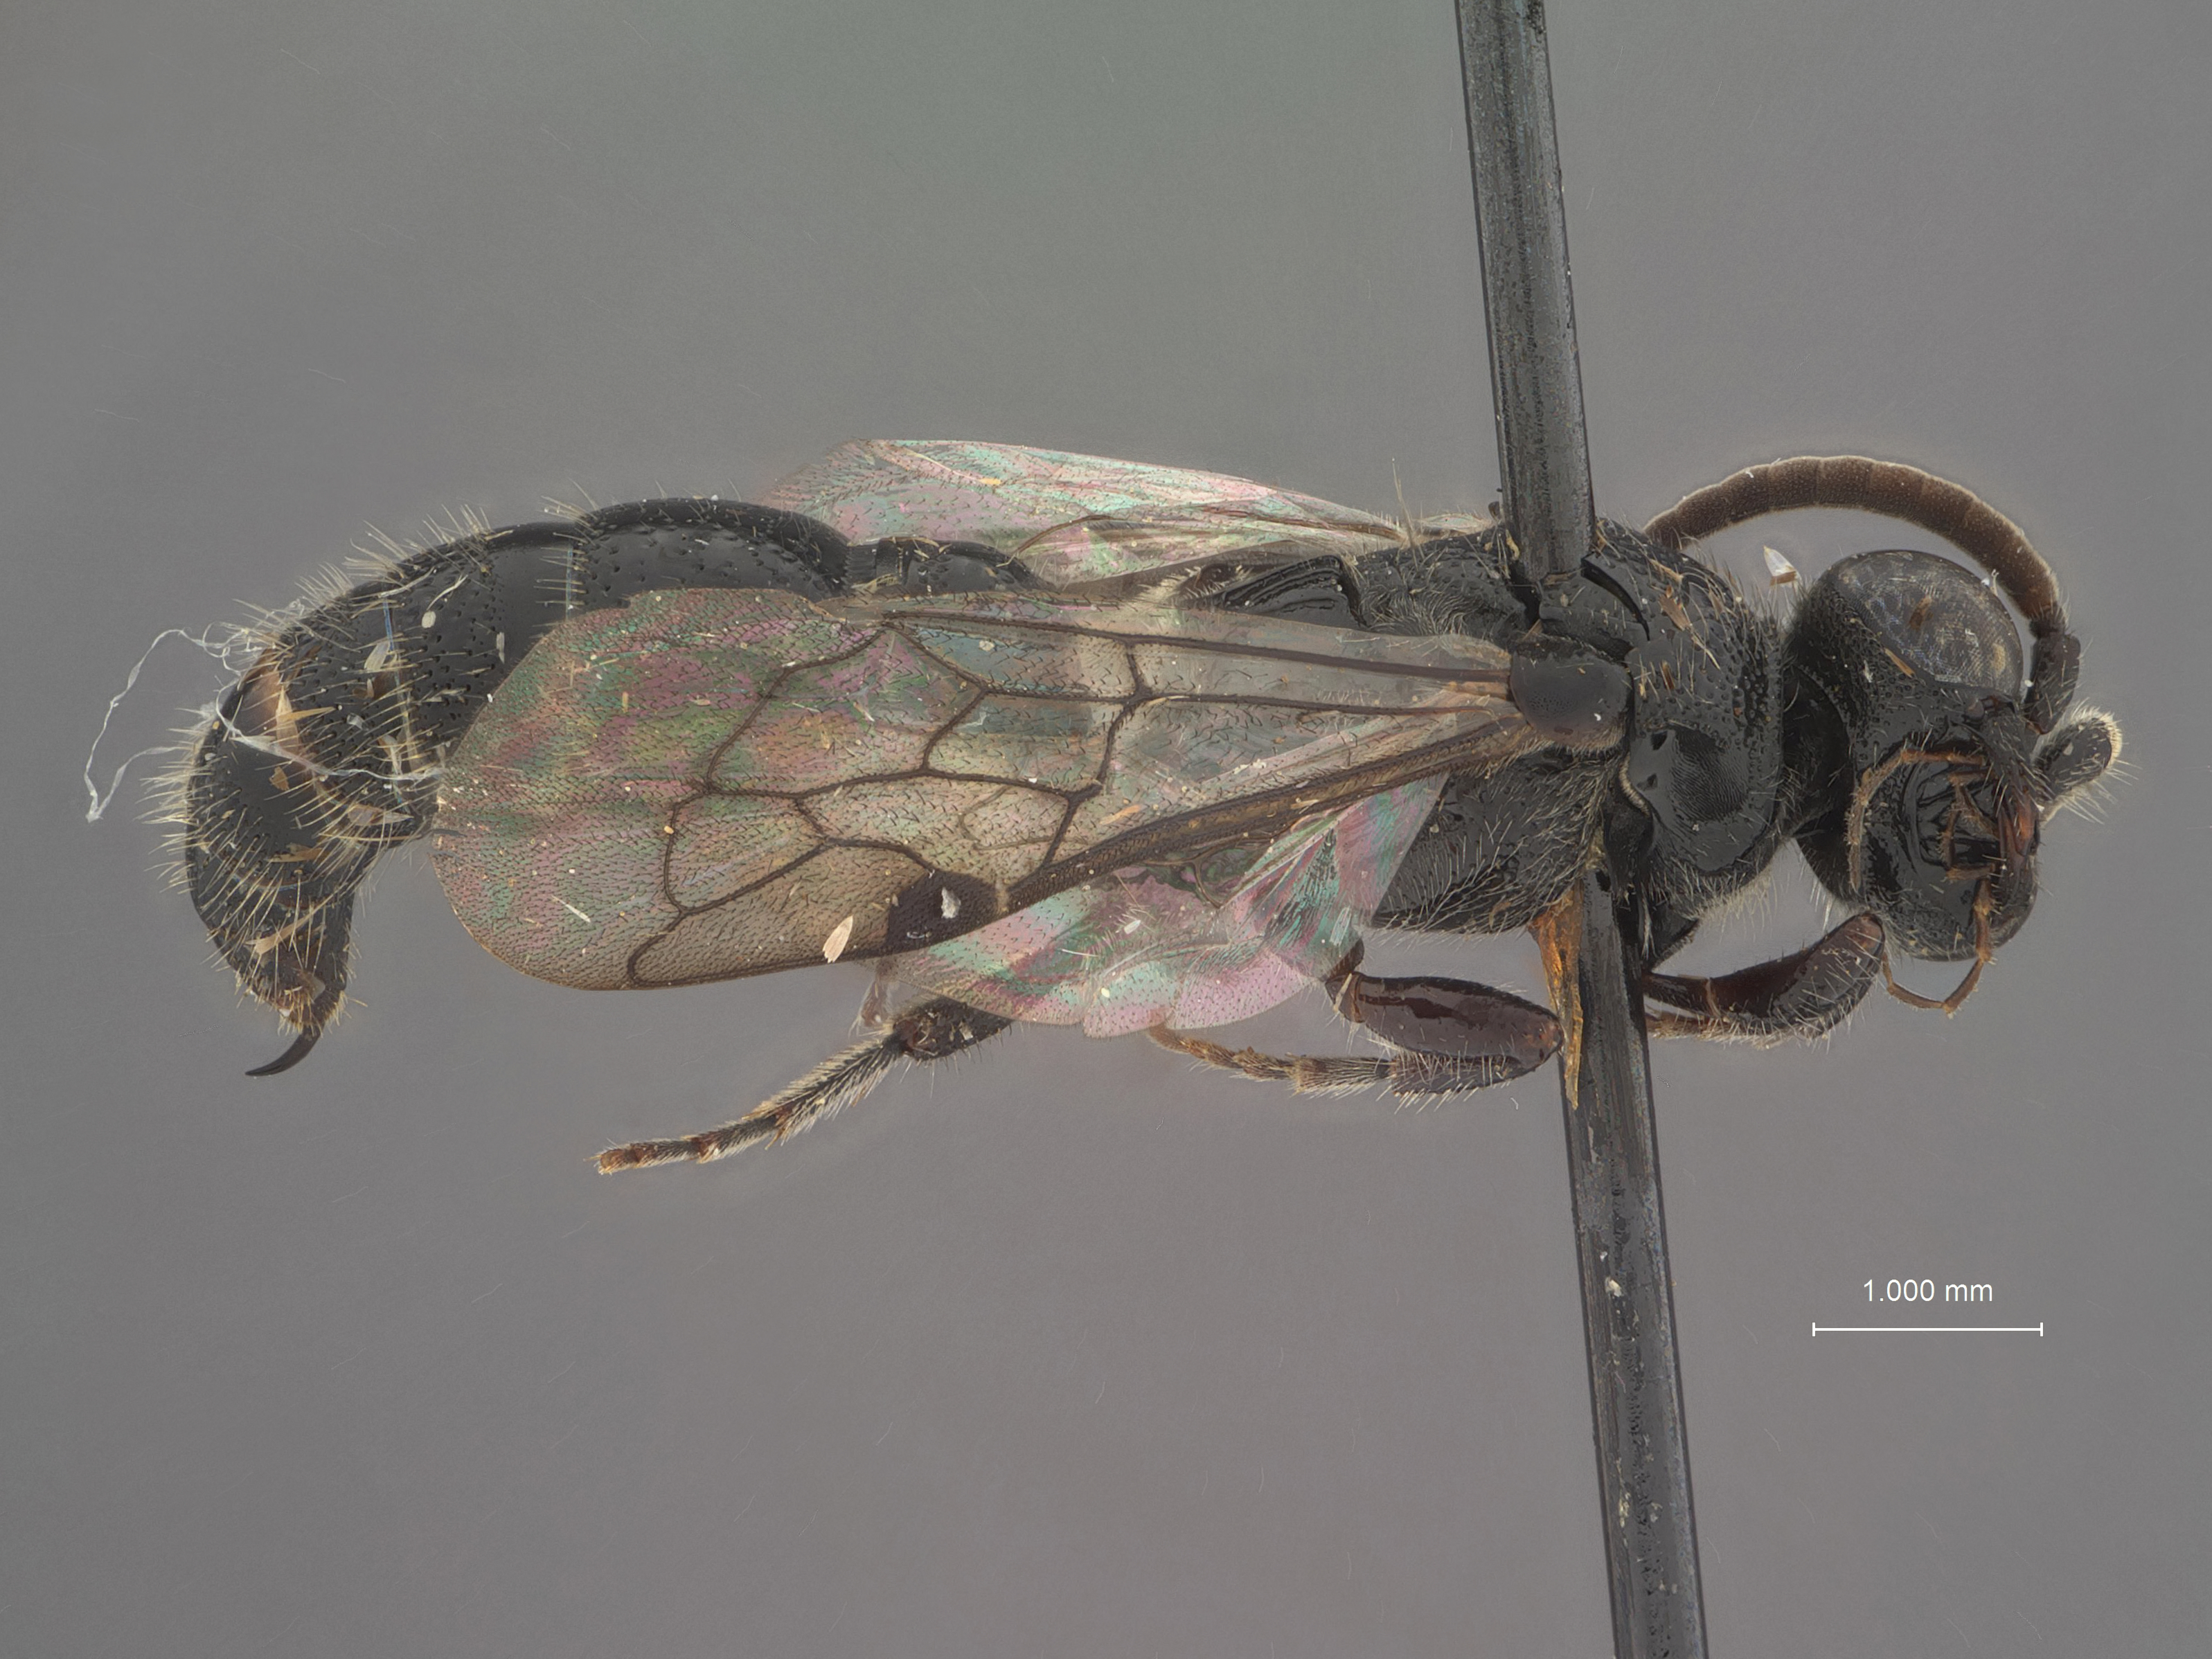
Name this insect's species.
Tiphia orizabae
